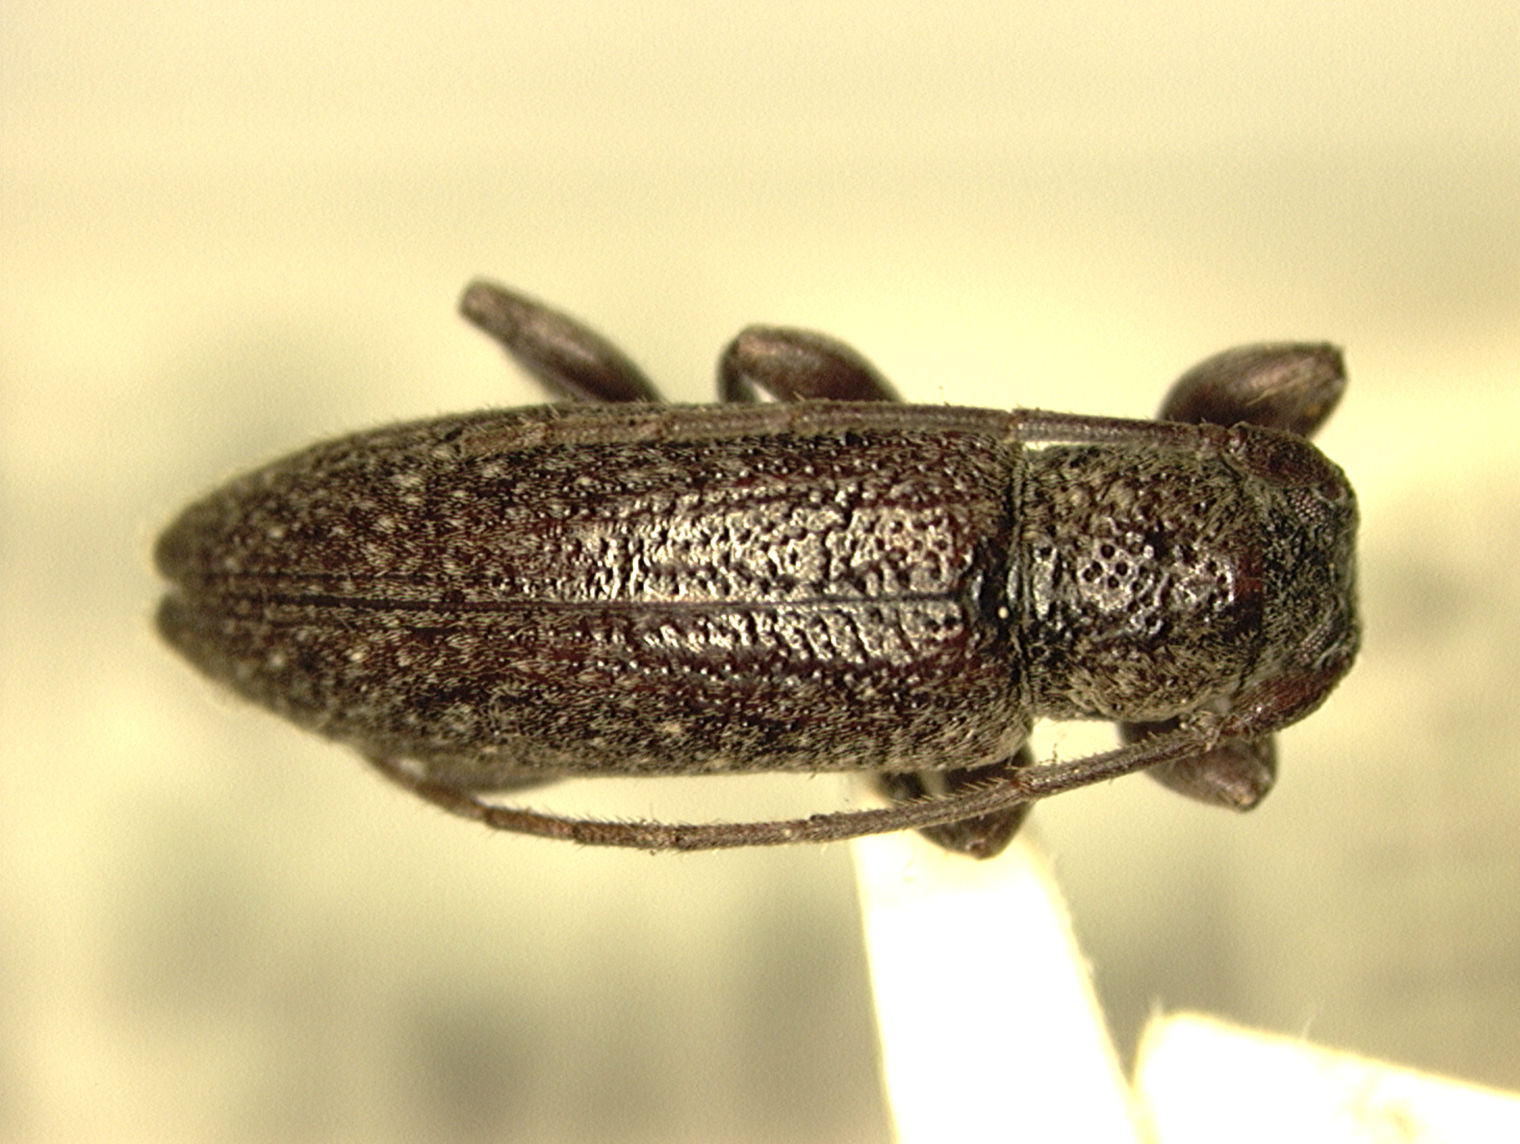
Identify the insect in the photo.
Sybra anatahana
